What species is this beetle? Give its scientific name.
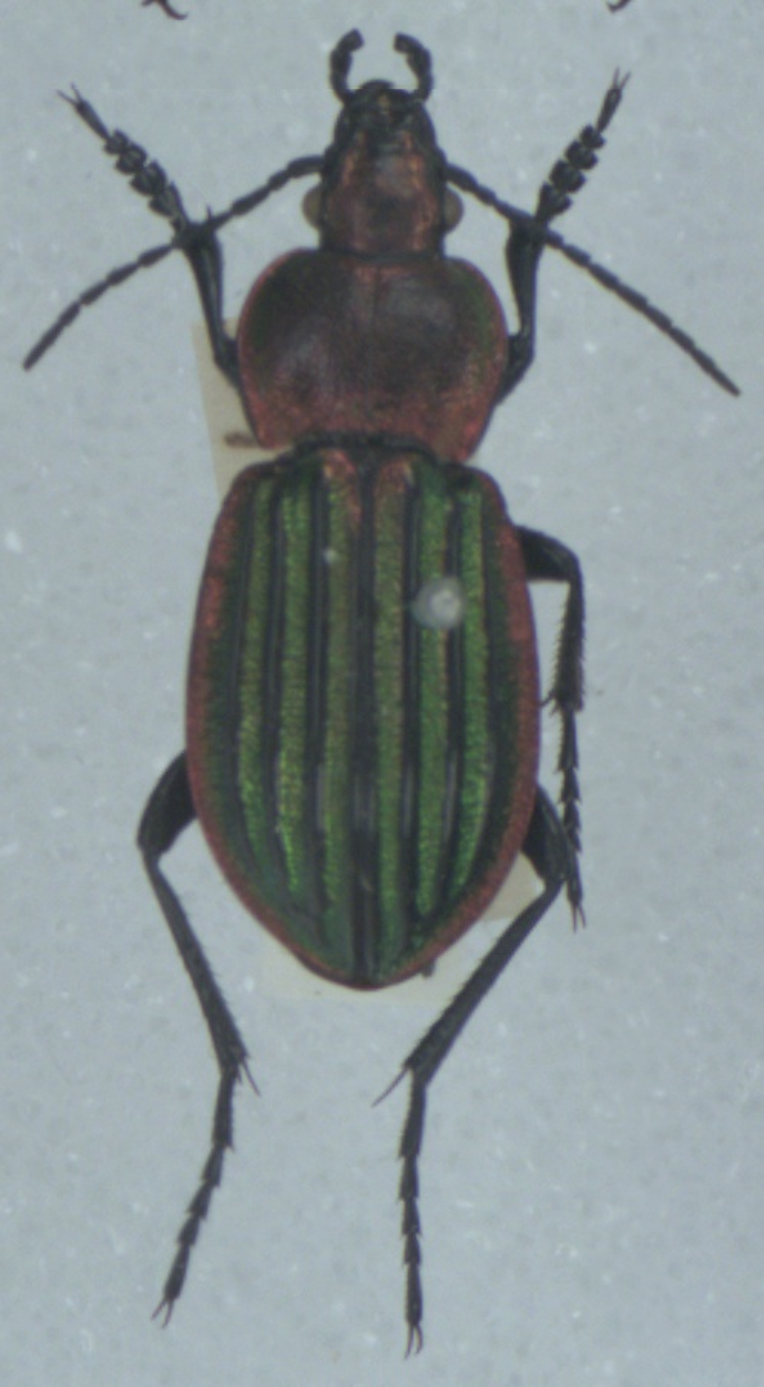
Carabus nitens
